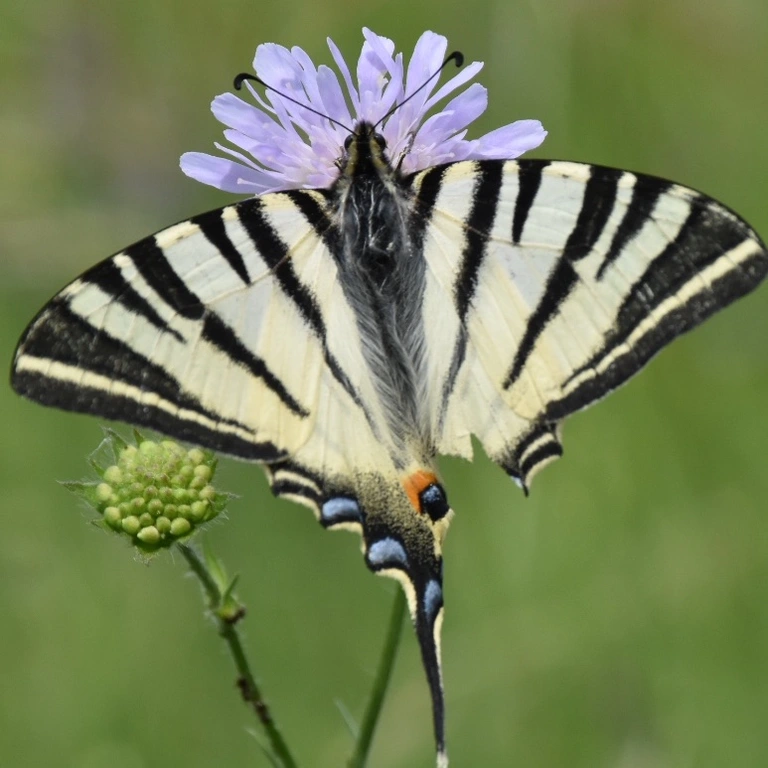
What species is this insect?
Iphiclides podalirius
